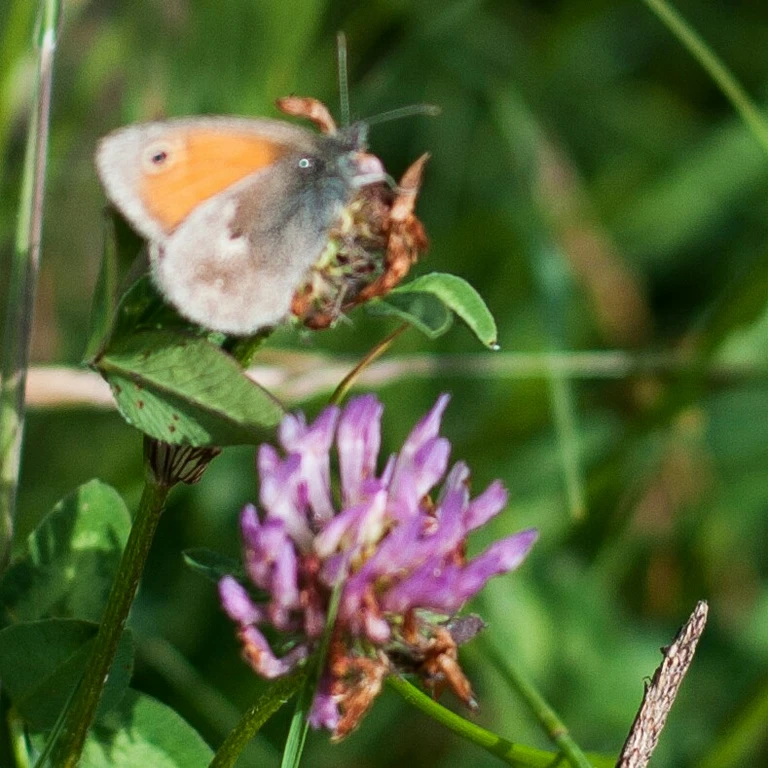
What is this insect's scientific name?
Coenonympha pamphilus
